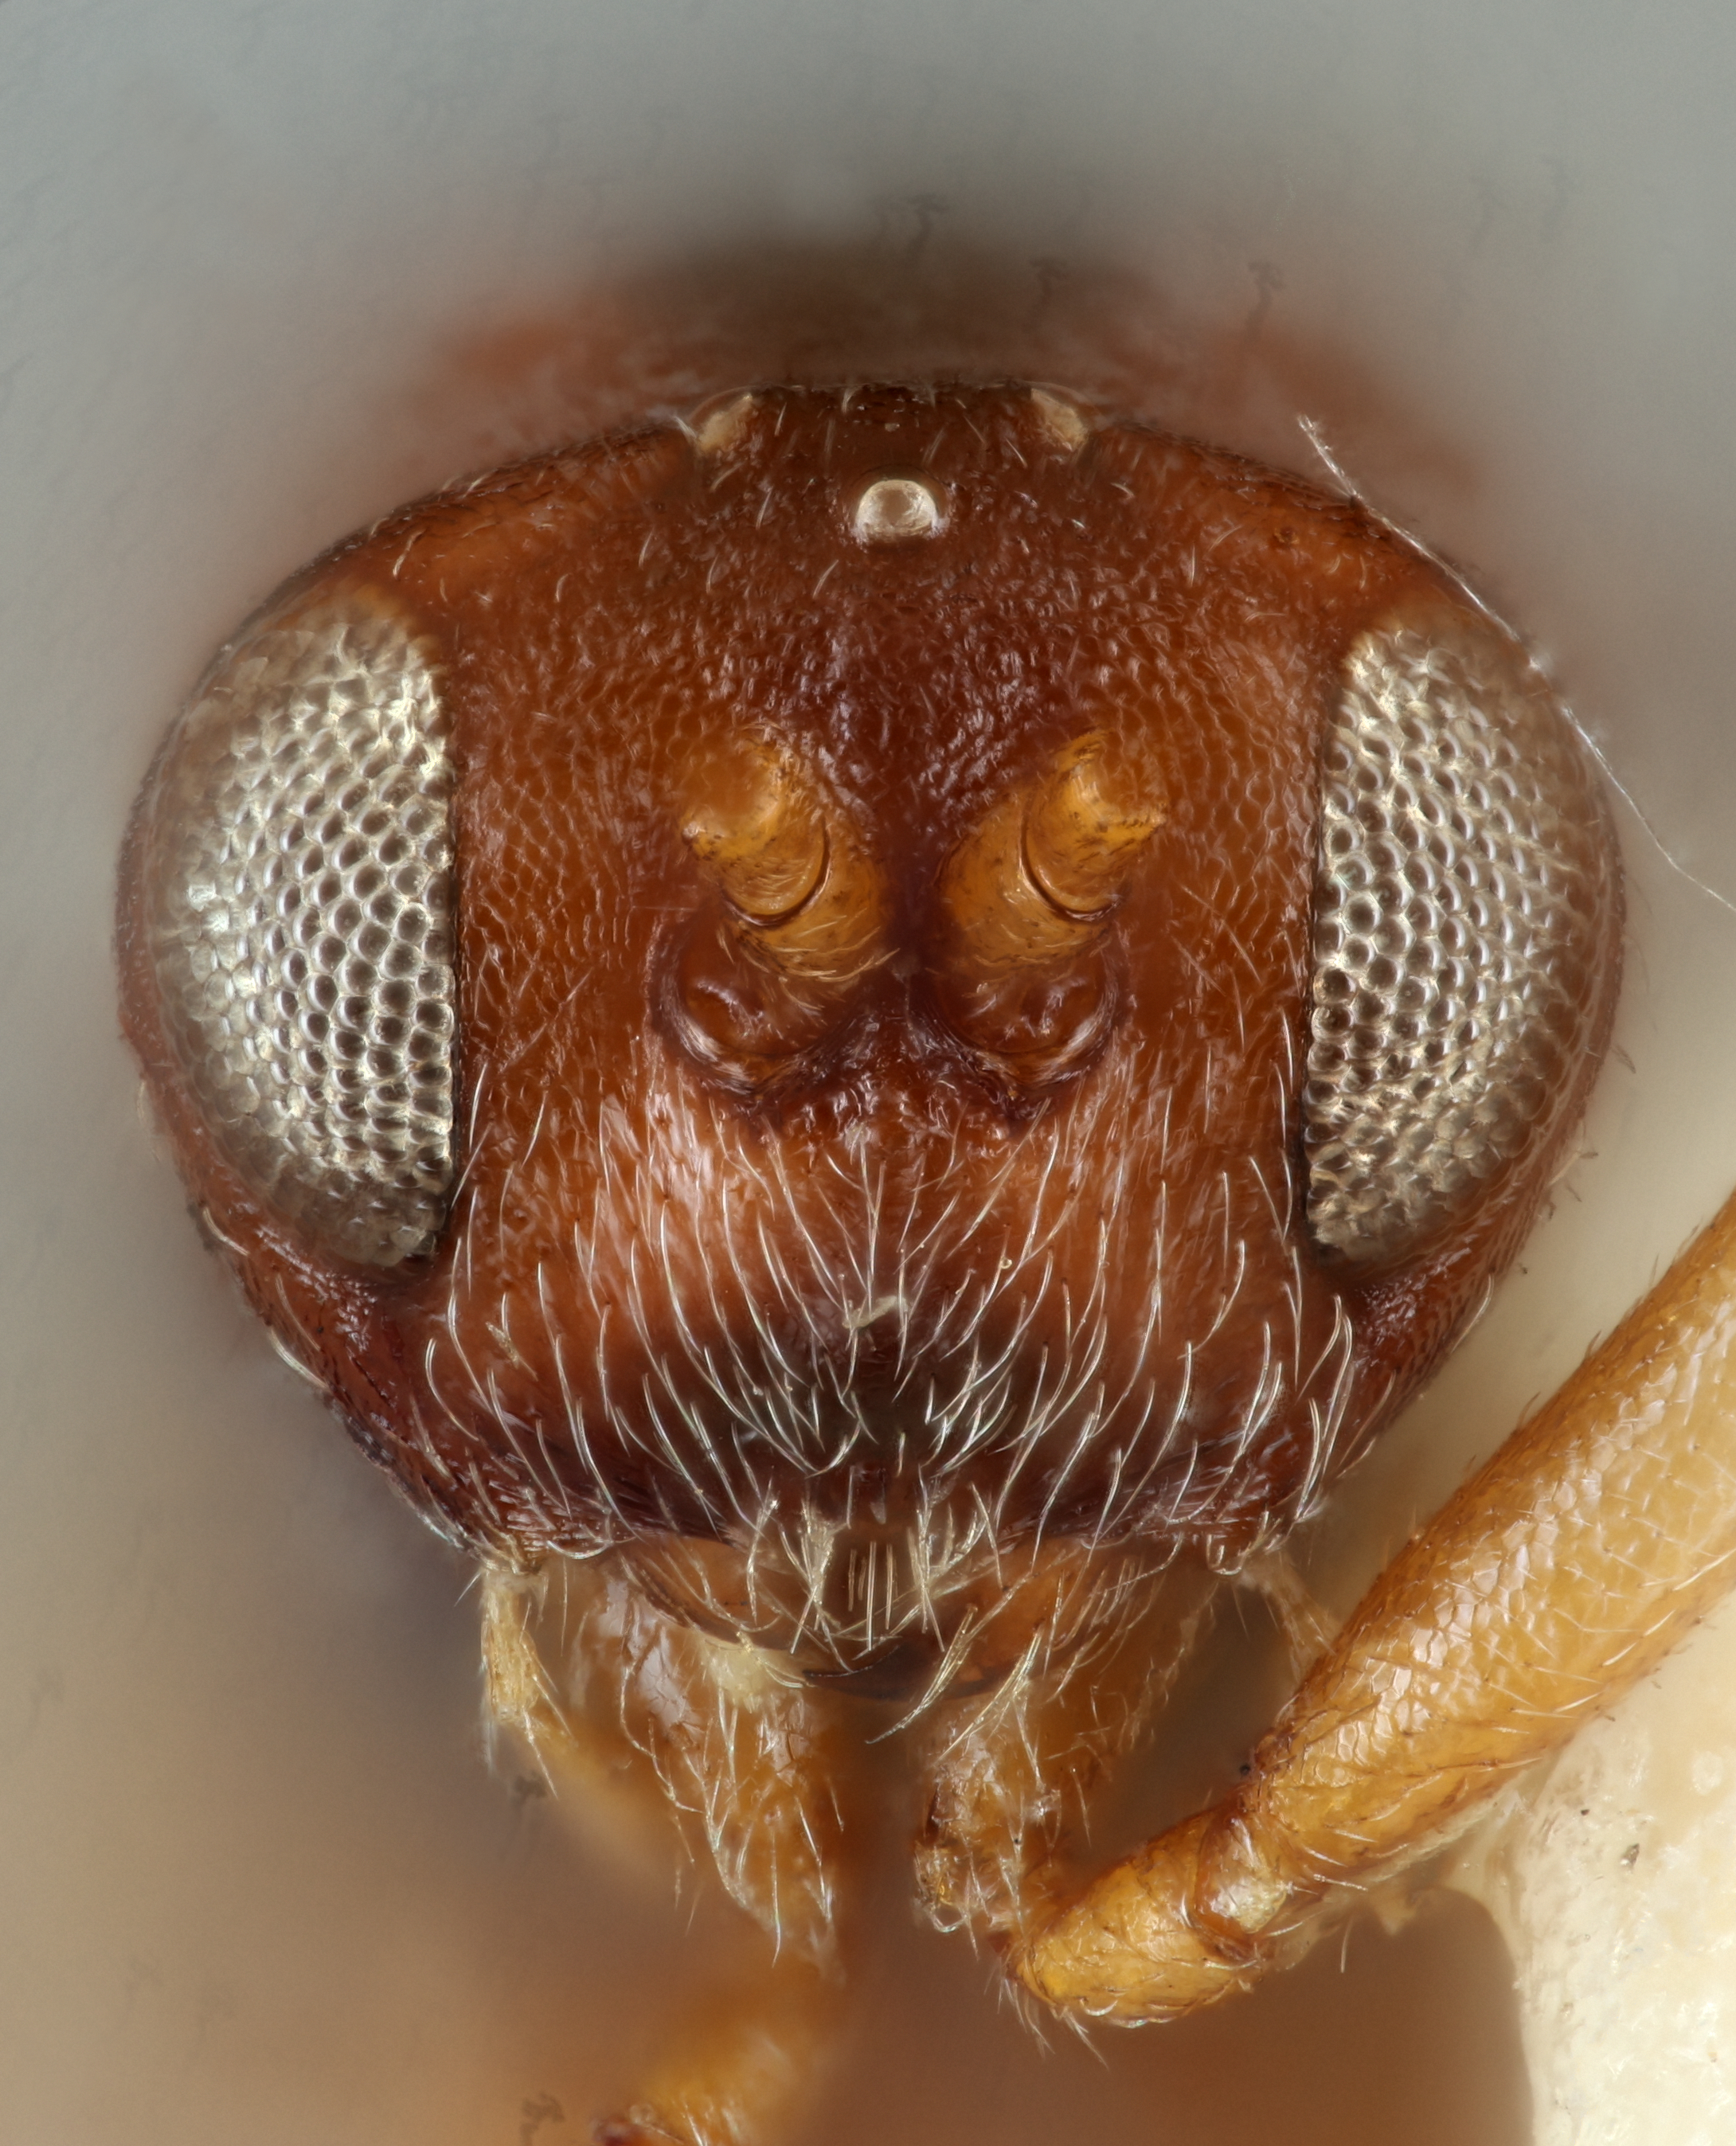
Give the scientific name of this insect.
Andricus projectus
